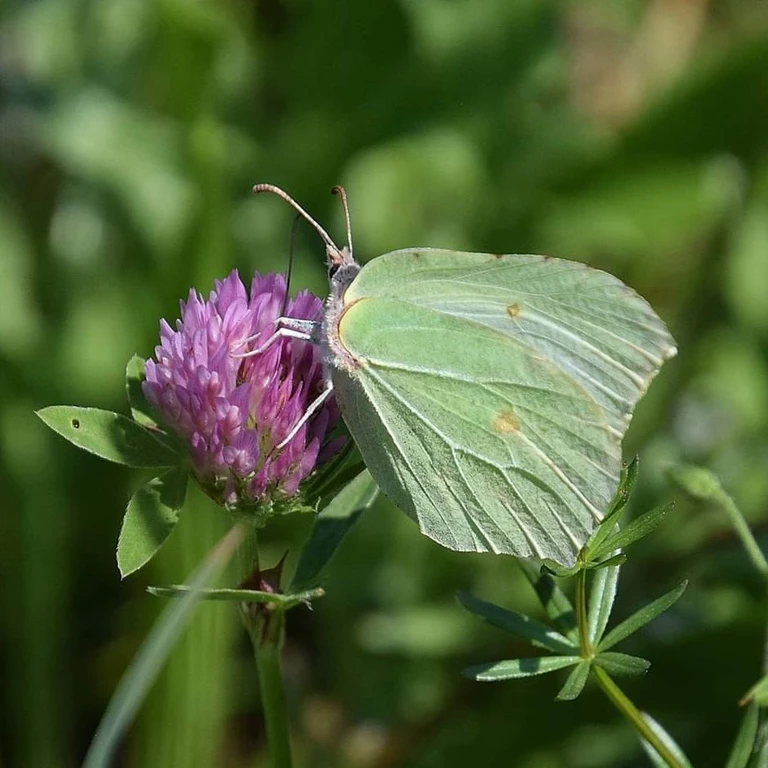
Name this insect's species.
Gonepteryx rhamni
